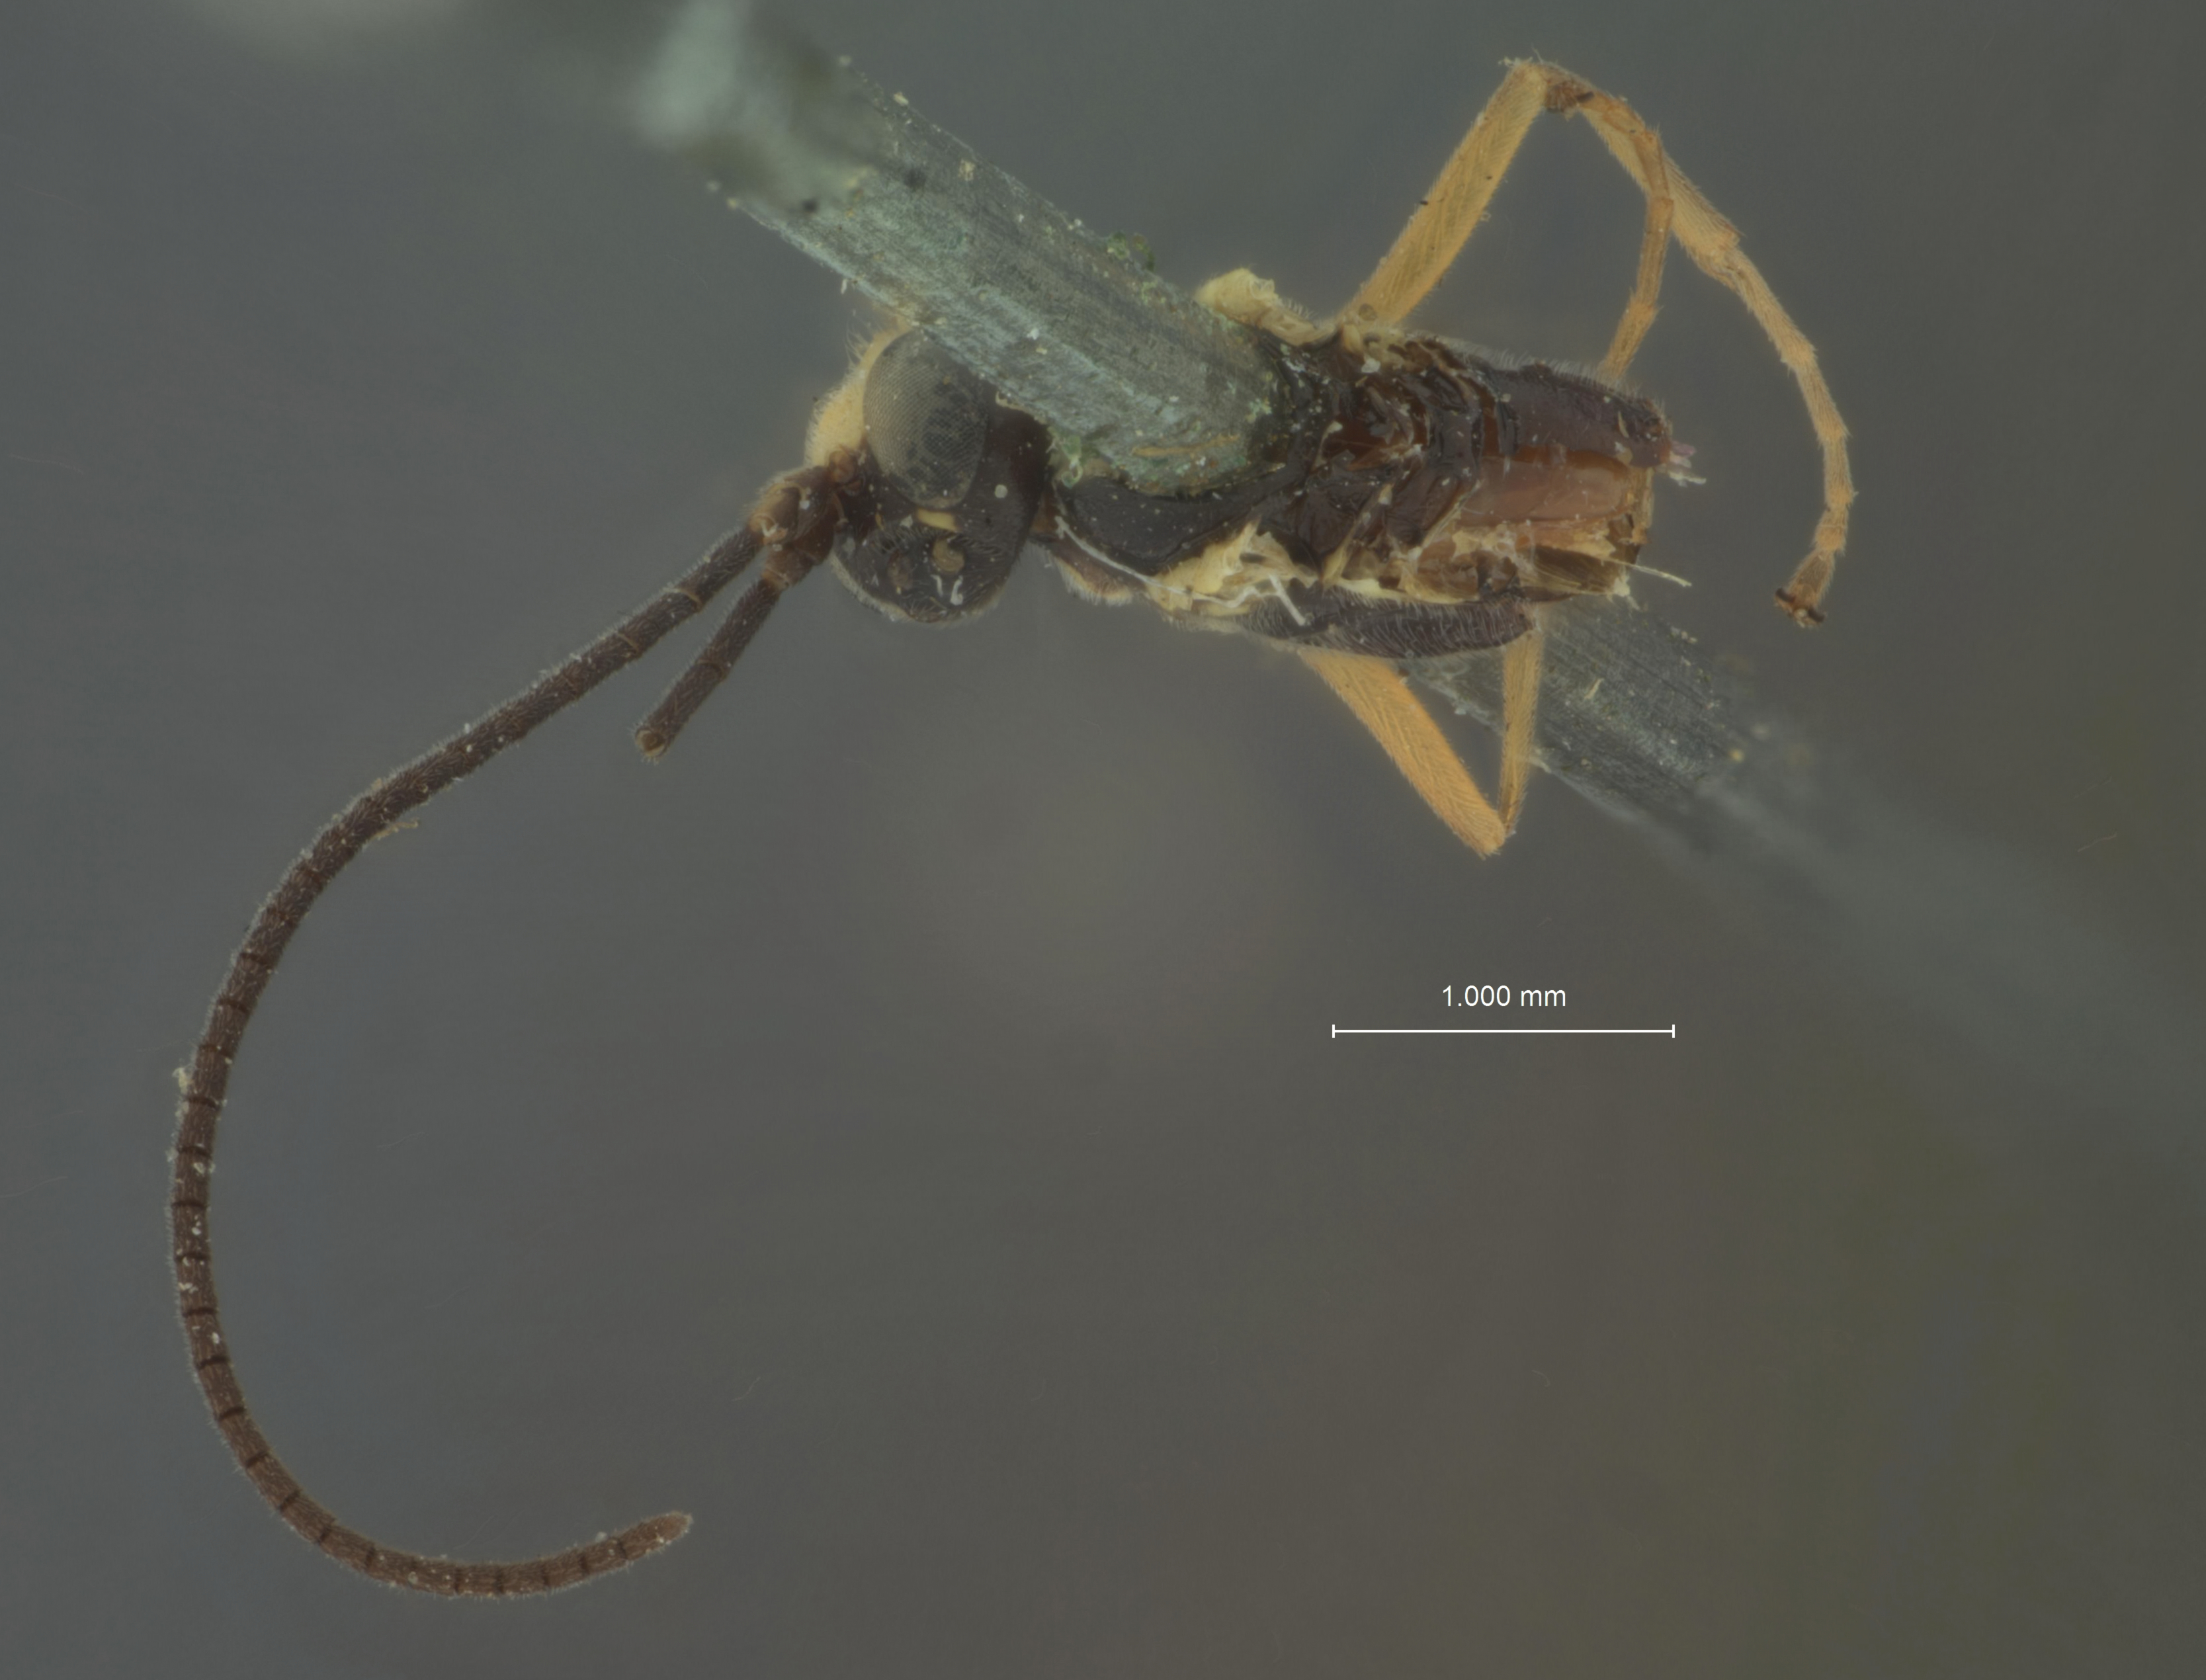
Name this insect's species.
Phytodietus flavifrons
